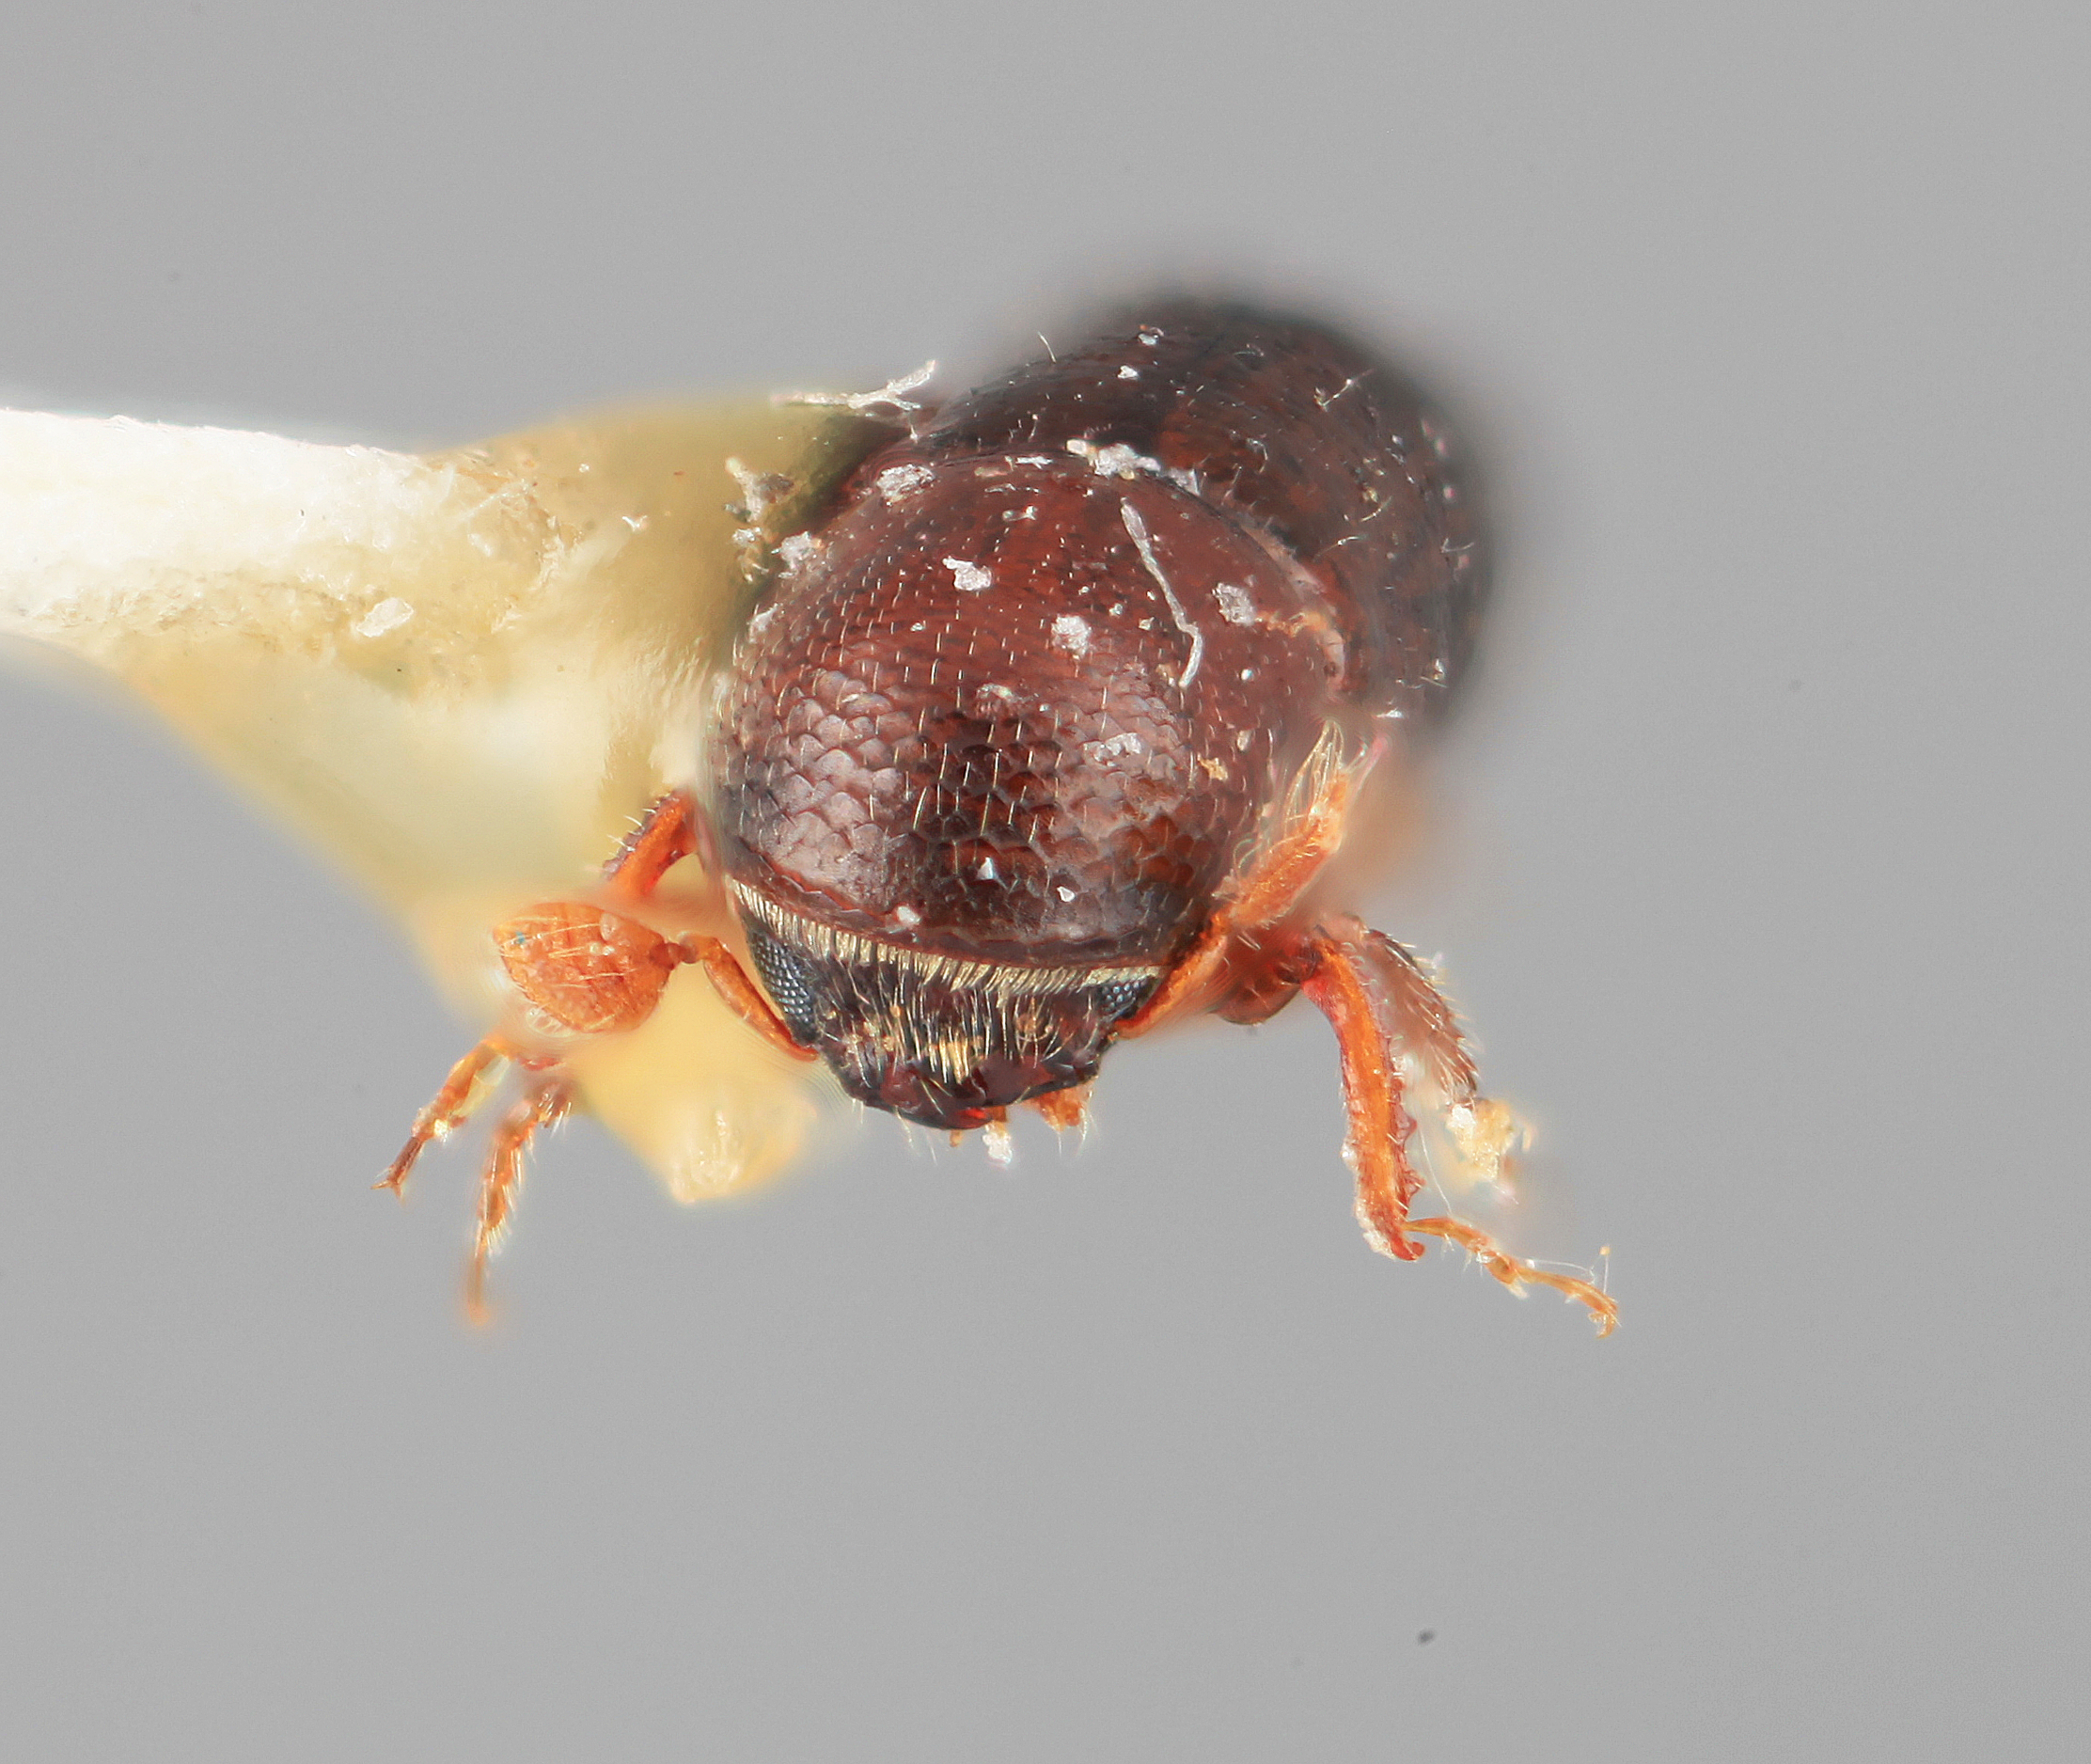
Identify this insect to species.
Tricolus frontalis
